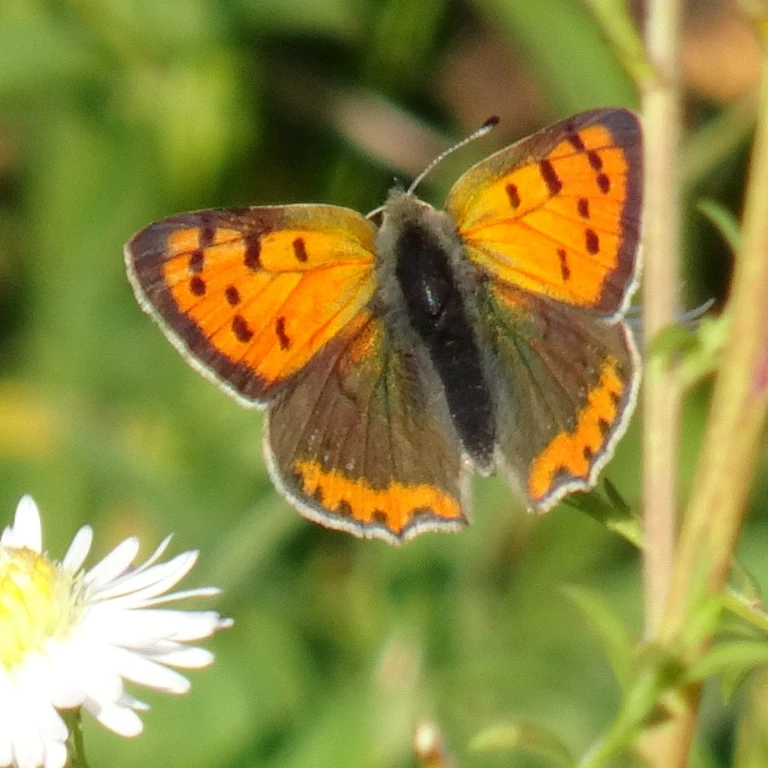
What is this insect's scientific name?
Lycaena phlaeas
